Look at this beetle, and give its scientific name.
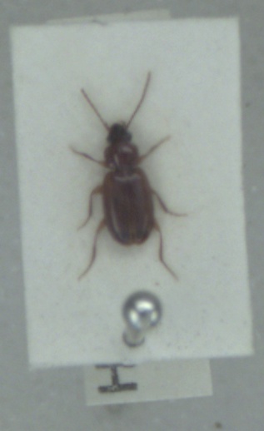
Trechus quadristriatus
